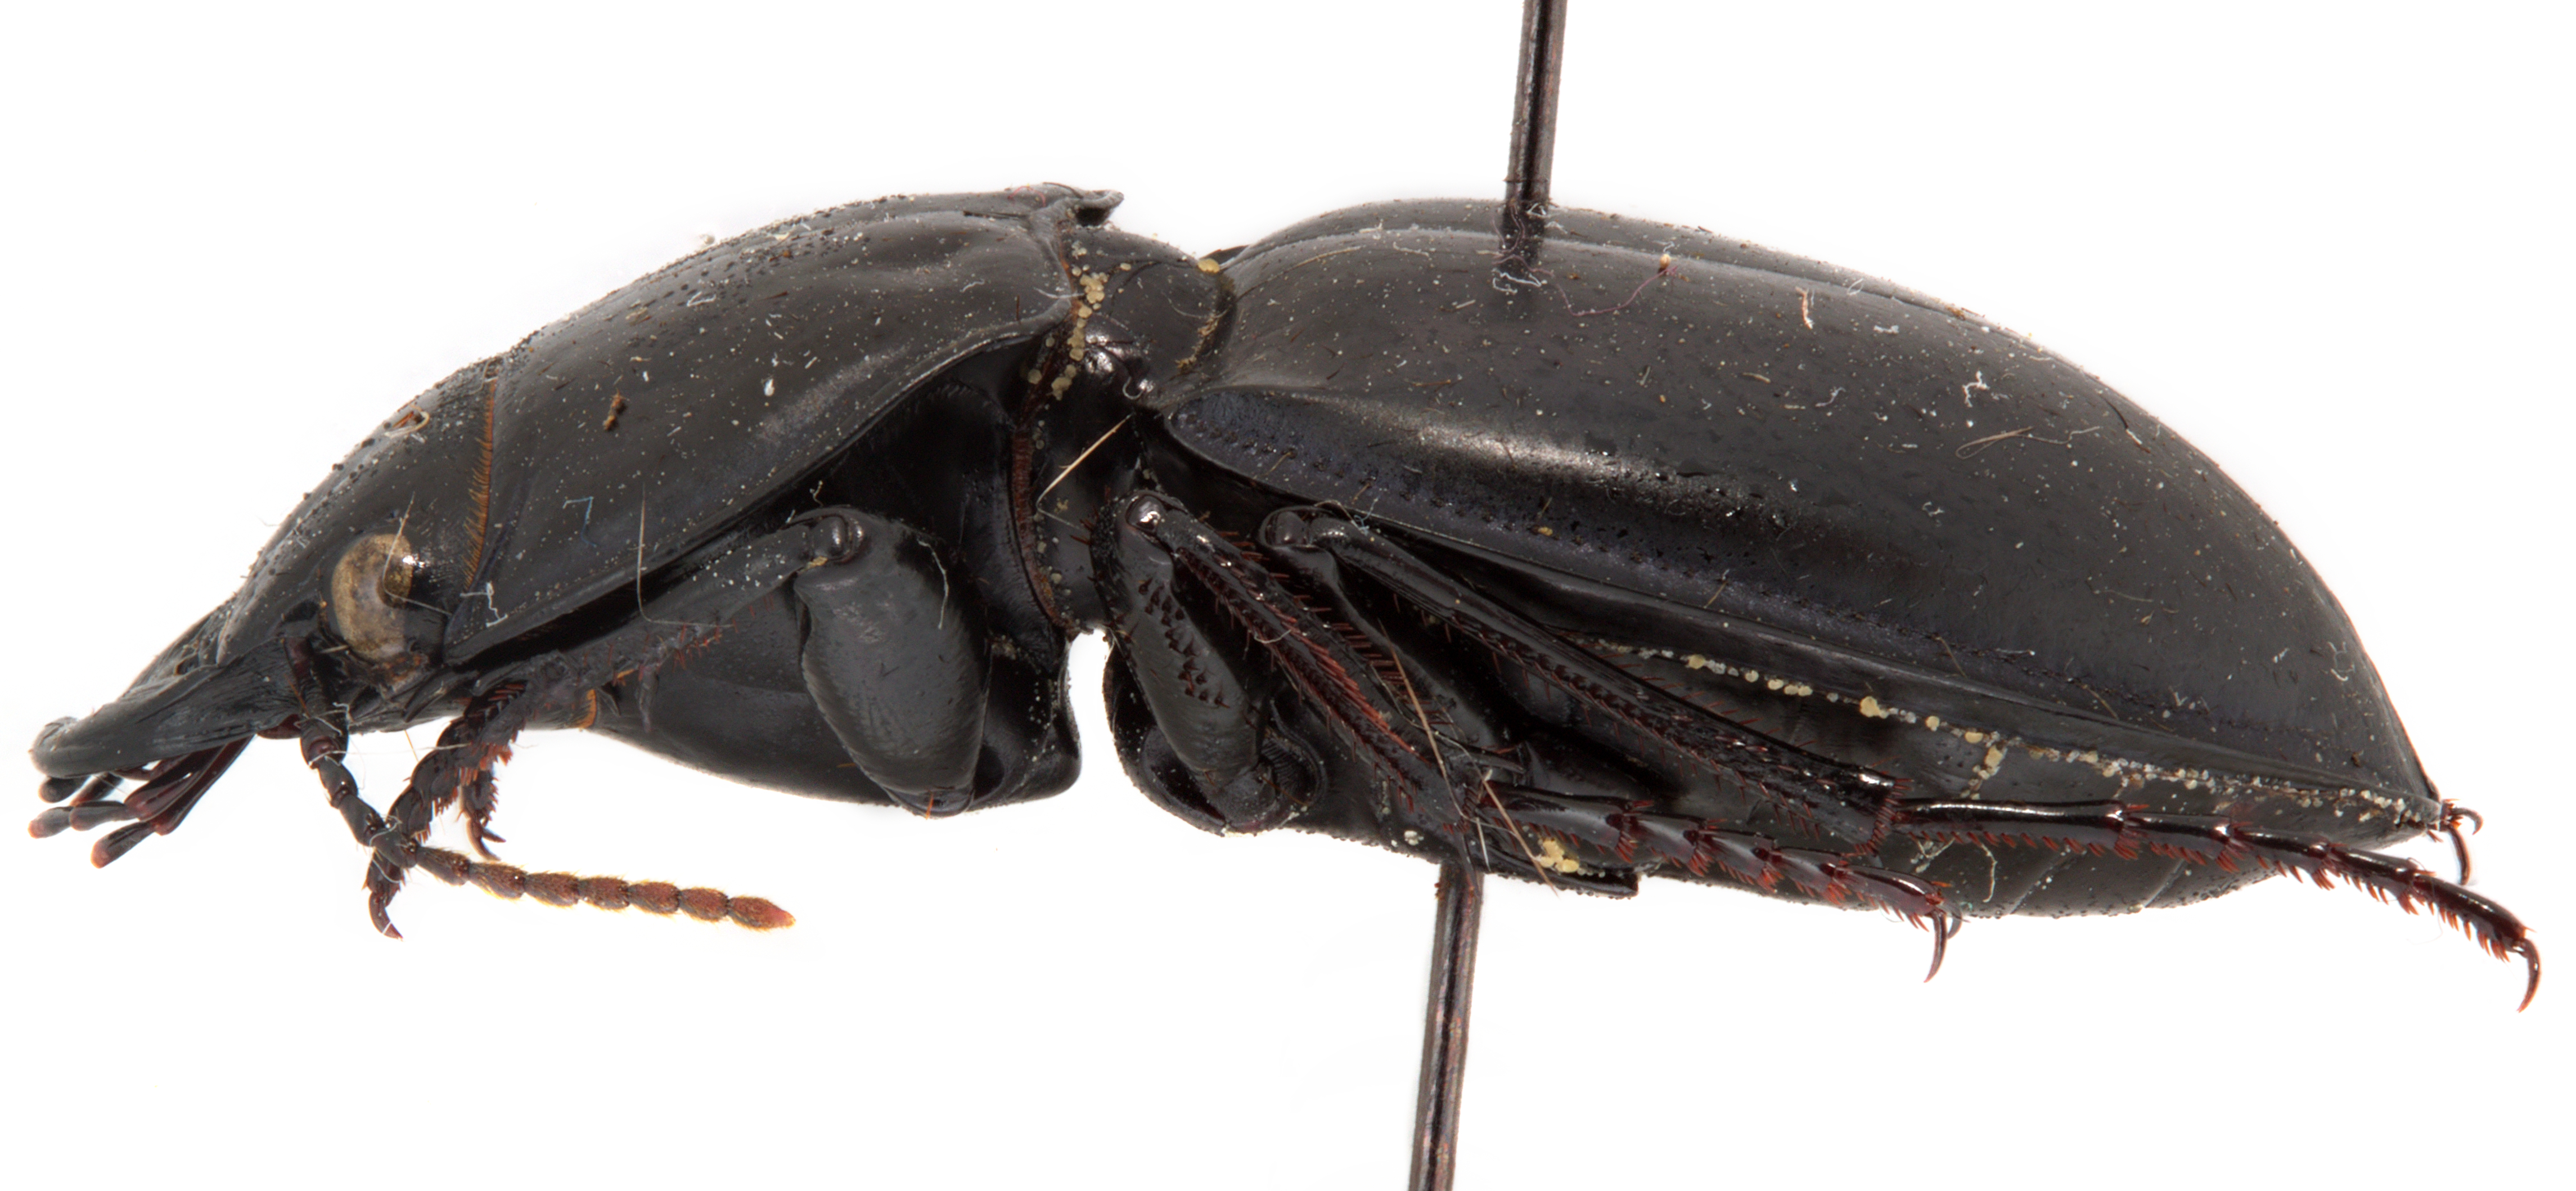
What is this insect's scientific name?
Pasimachus depressus
